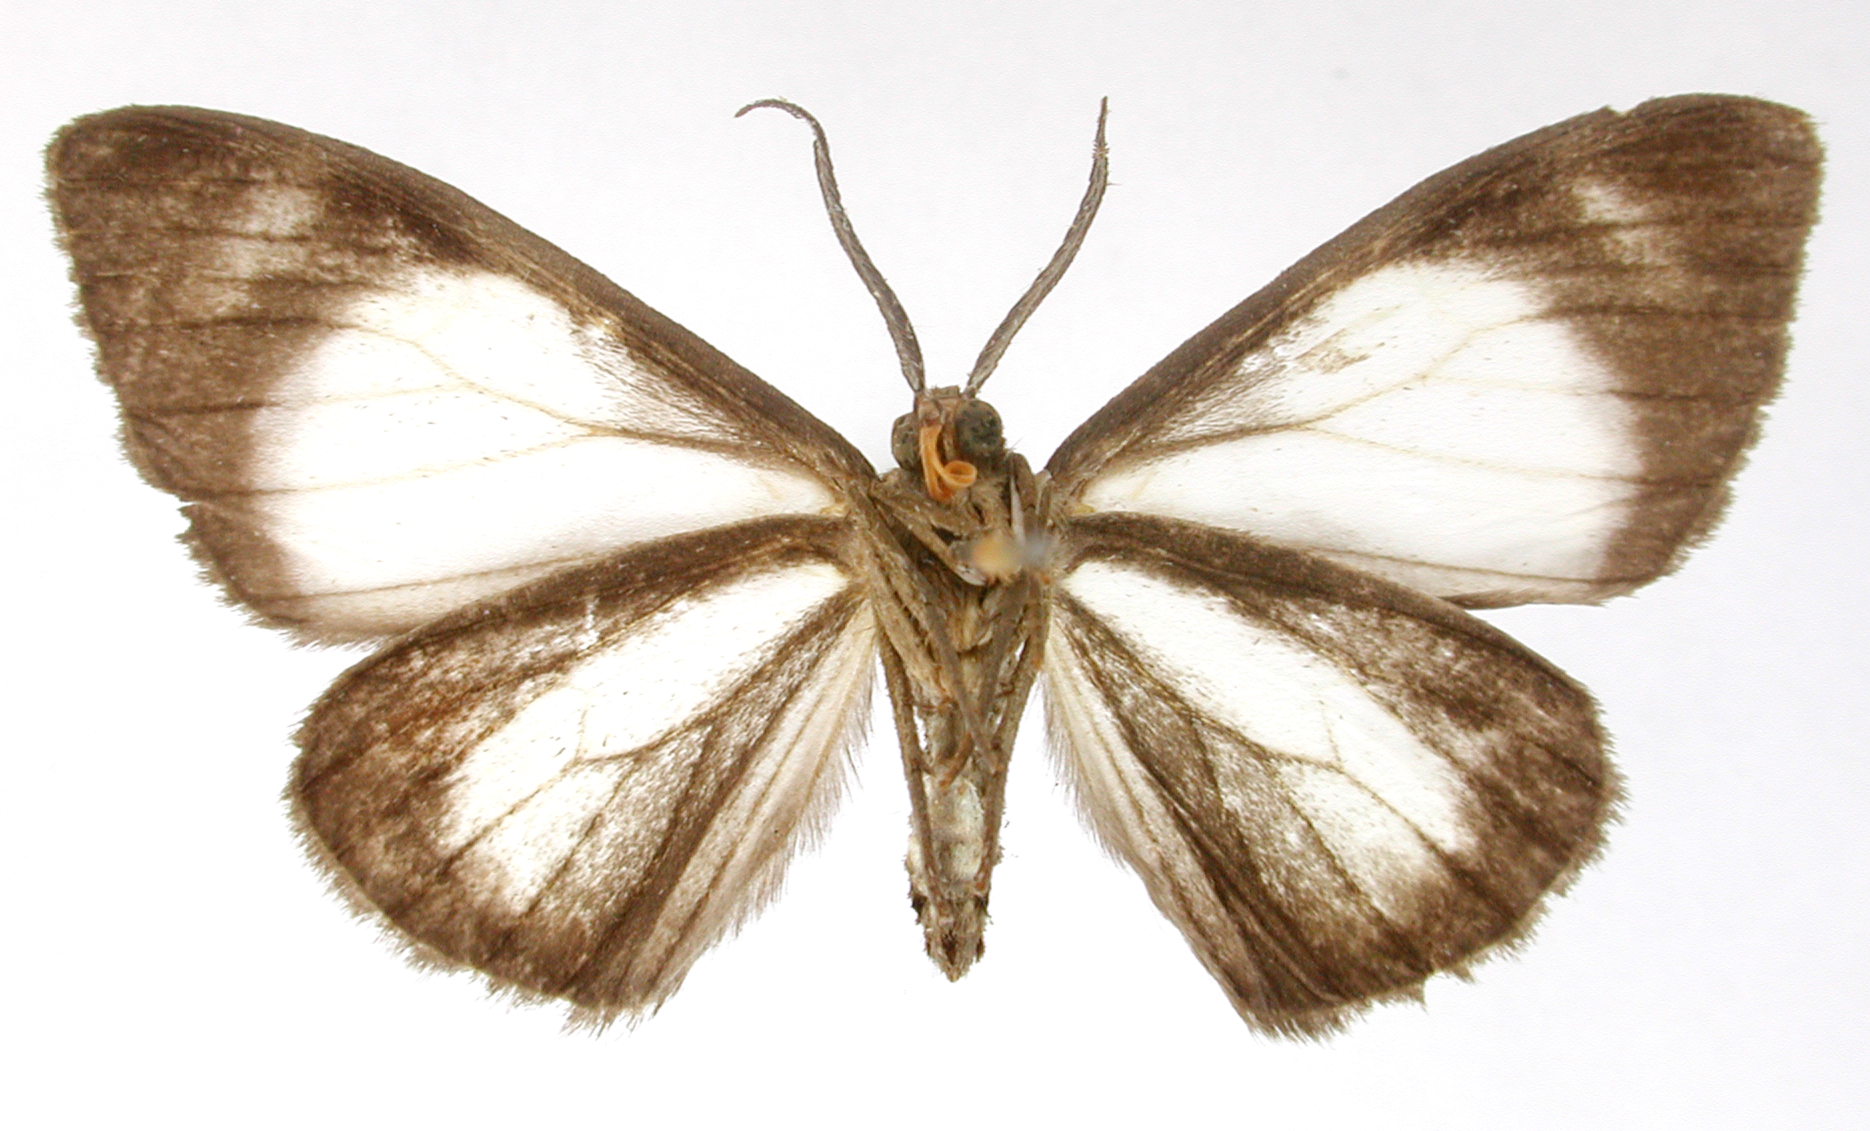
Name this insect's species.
Nipteria clerigata
